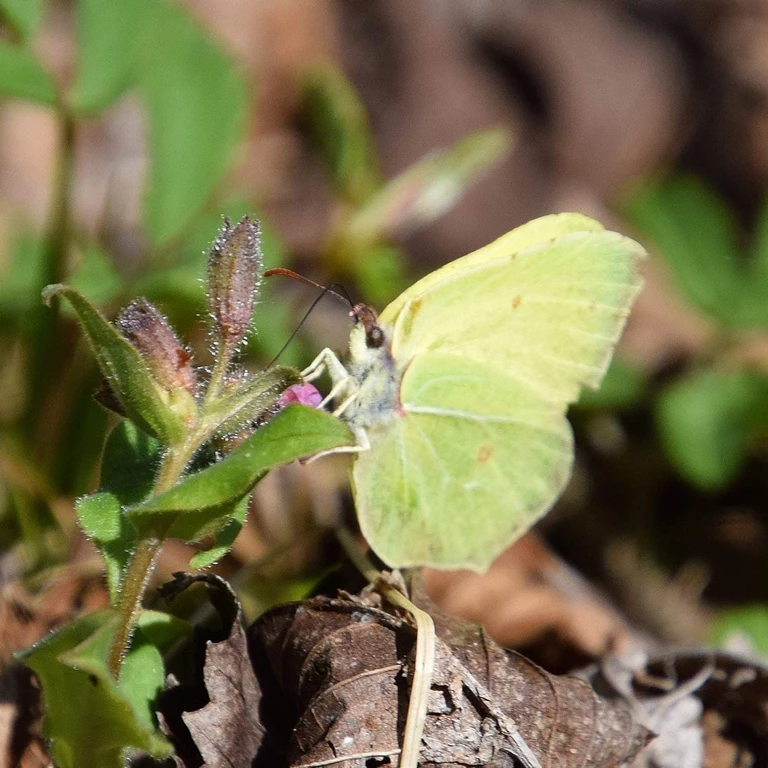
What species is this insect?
Gonepteryx rhamni
